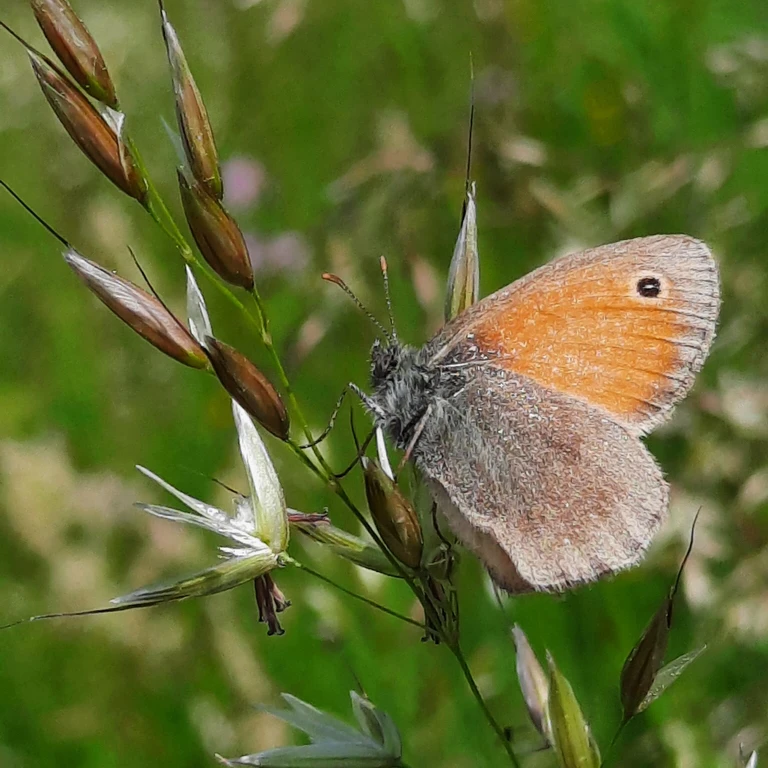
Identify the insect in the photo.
Coenonympha pamphilus
